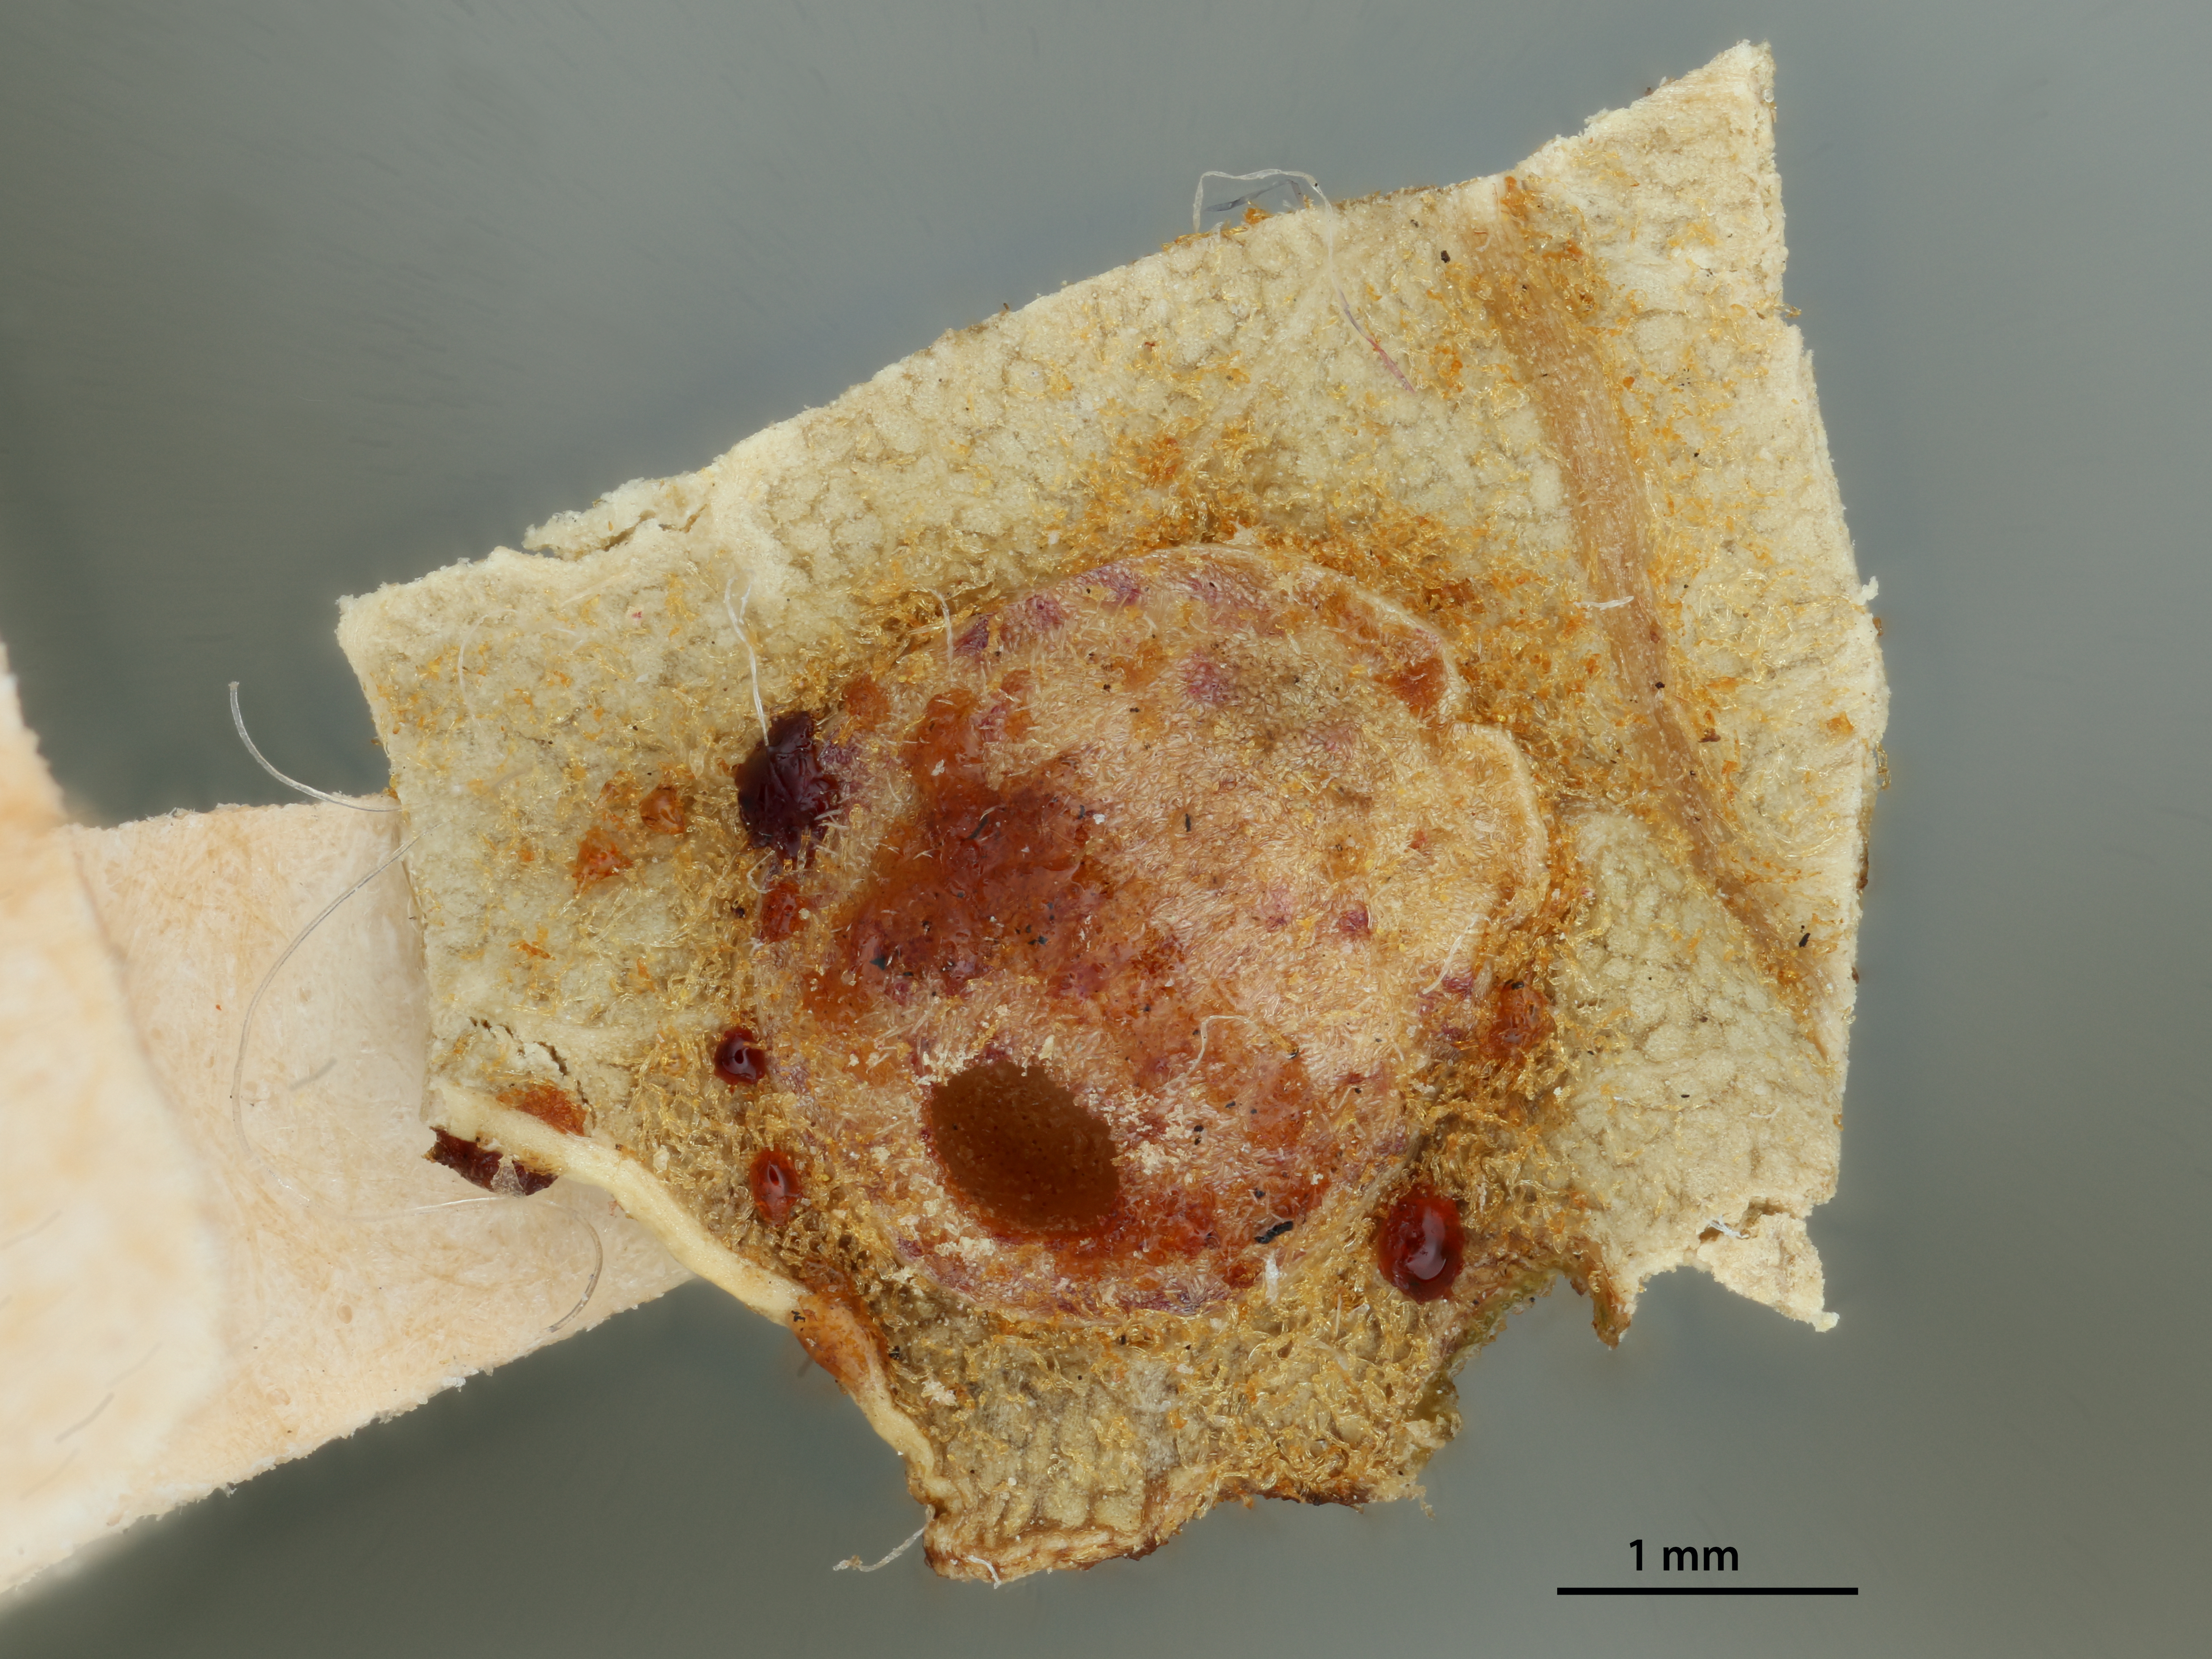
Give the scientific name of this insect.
Heteroecus crescentus
